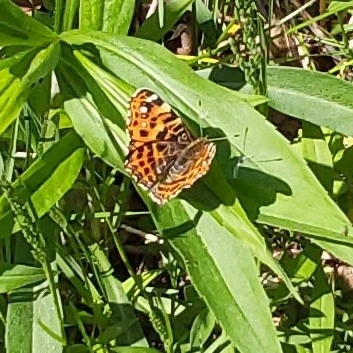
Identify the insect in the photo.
Araschnia levana
